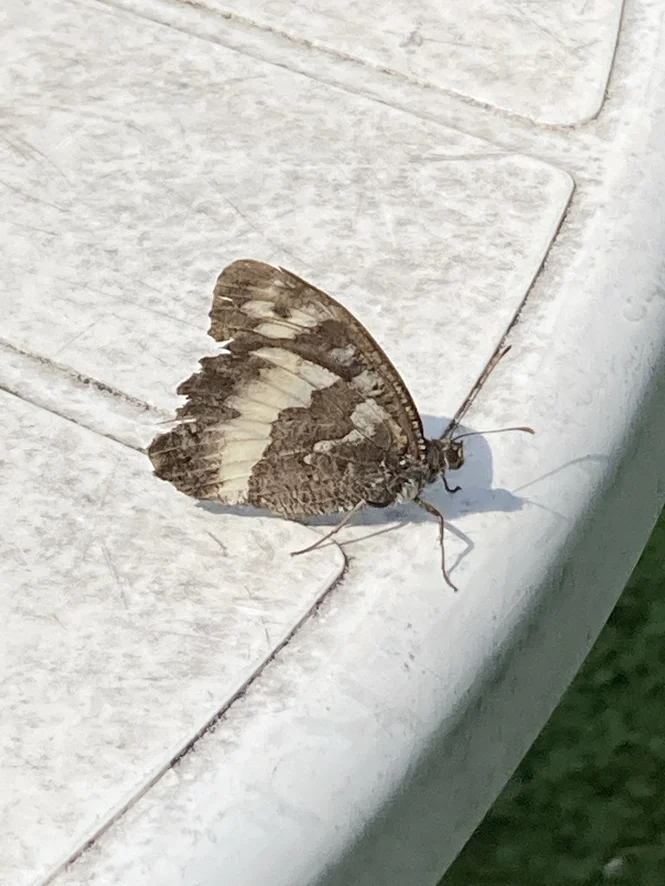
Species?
Brintesia circe
